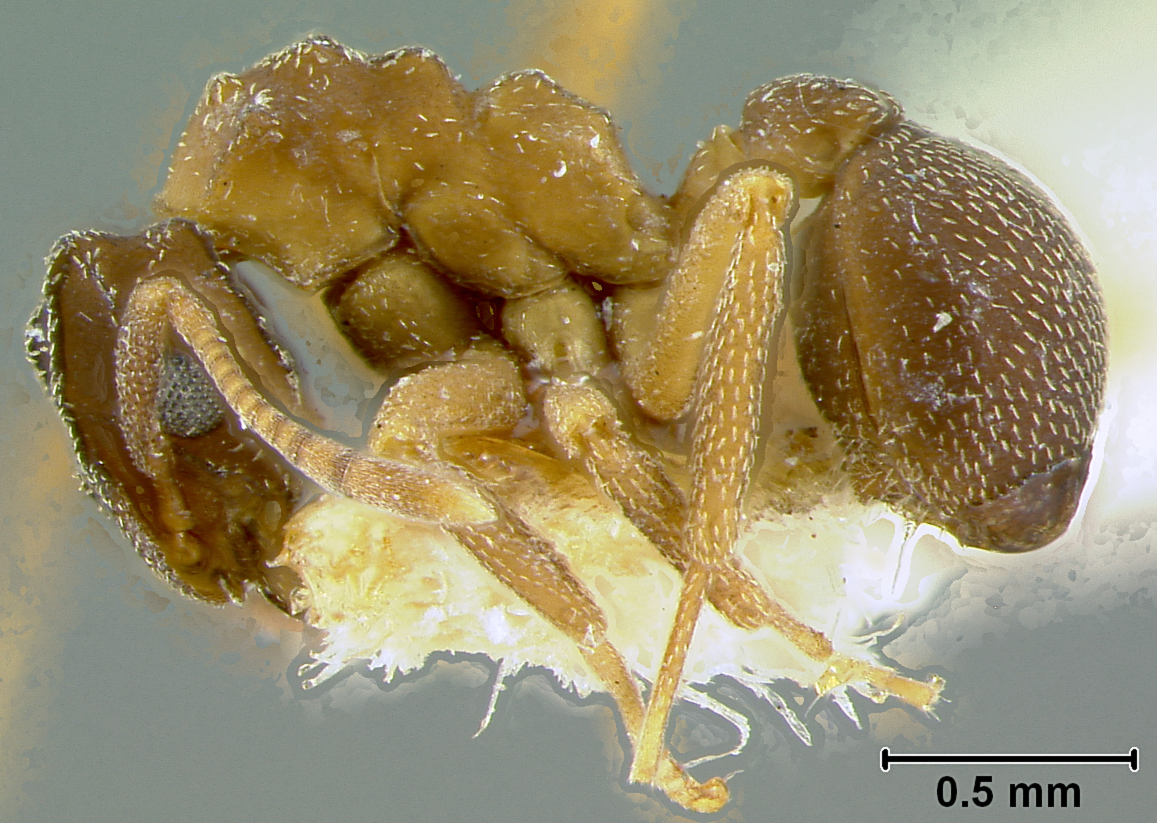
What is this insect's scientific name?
Cyphomyrmex rimosus
